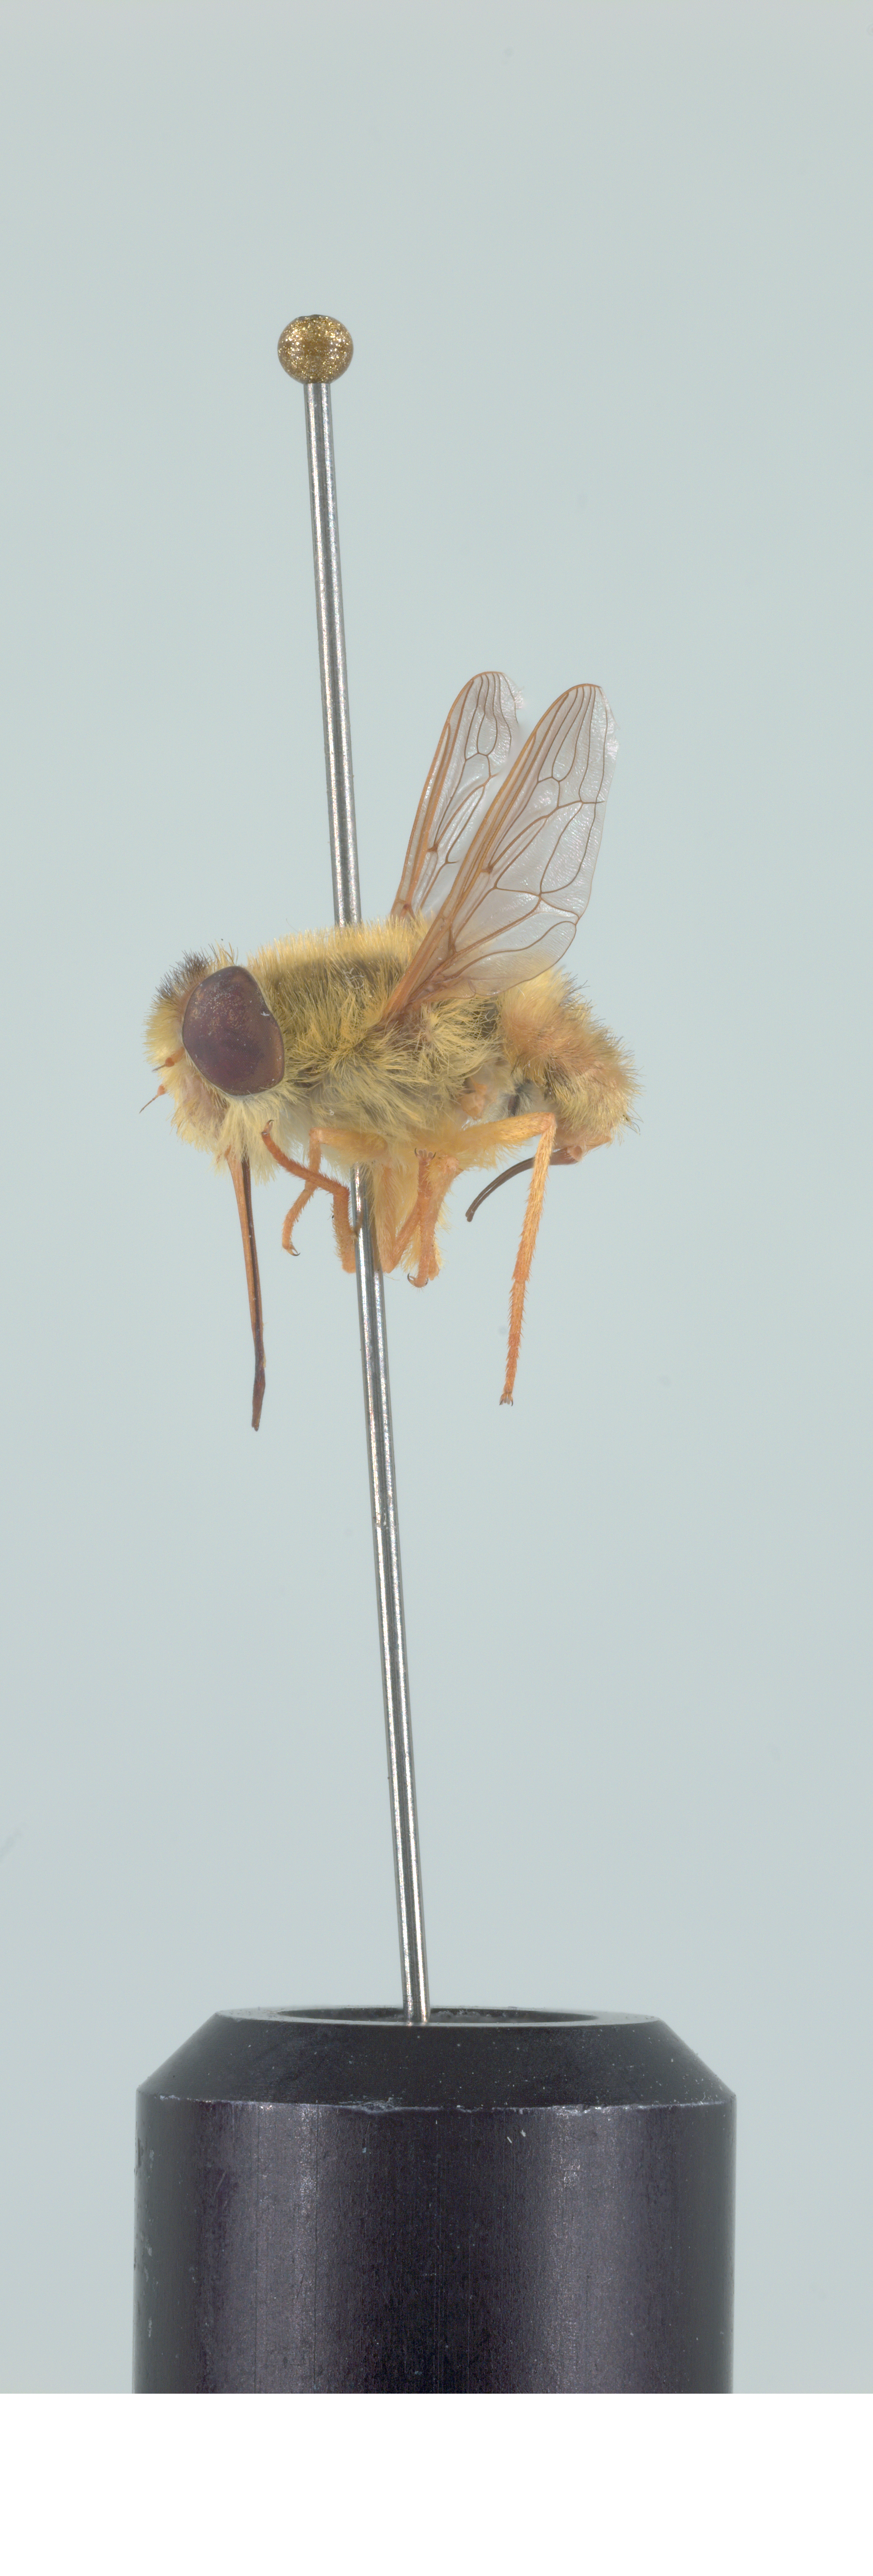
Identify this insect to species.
Neorhynchocephalus sulphureus
